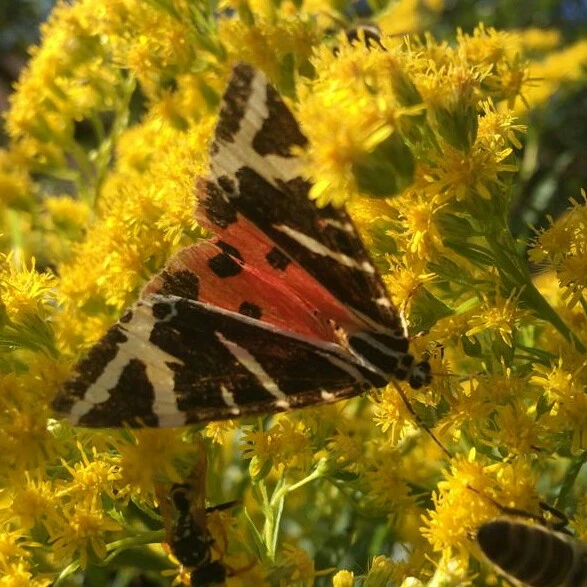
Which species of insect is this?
Euplagia quadripunctaria
